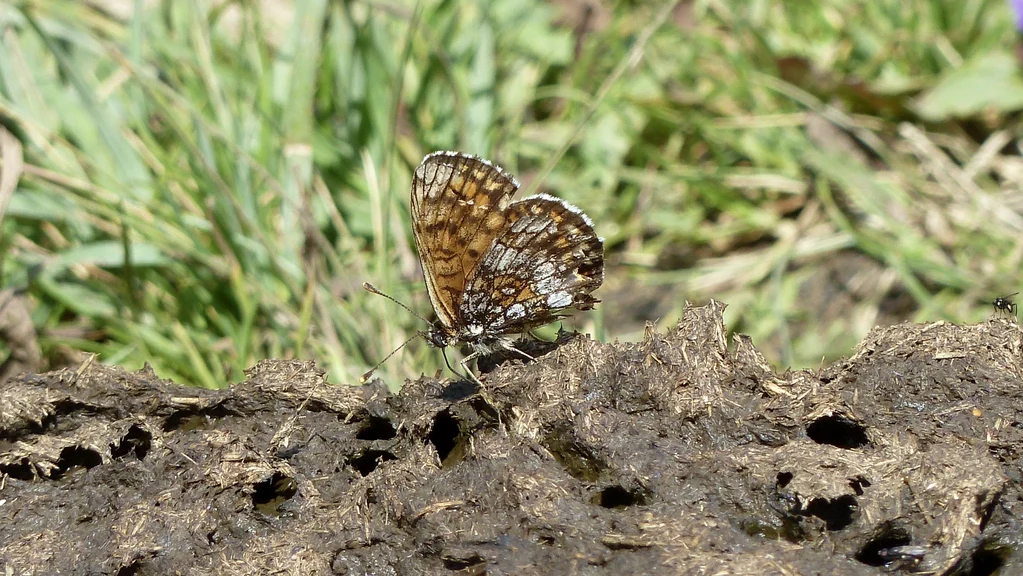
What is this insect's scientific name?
Melitaea diamina
